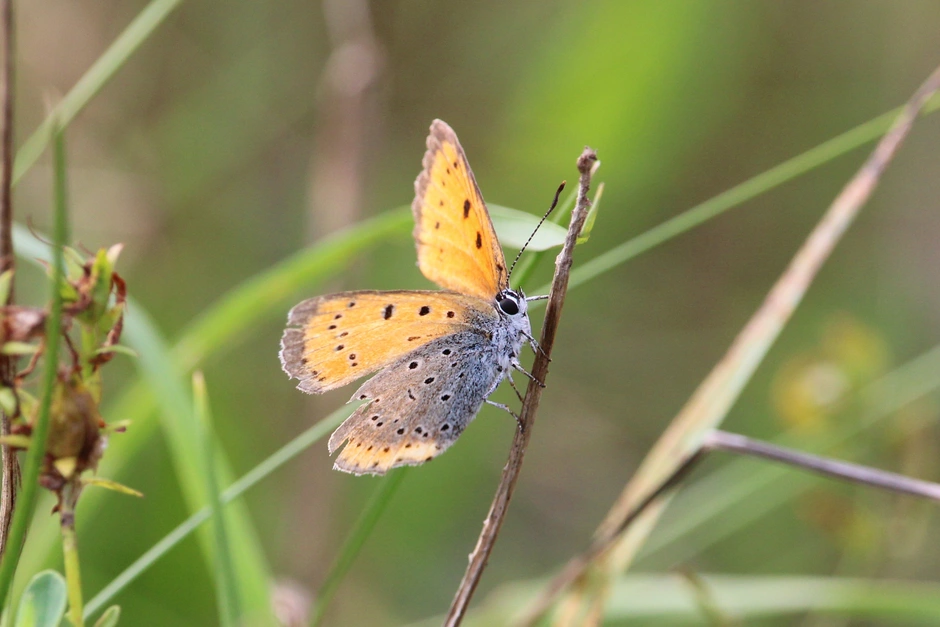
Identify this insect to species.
Lycaena dispar
